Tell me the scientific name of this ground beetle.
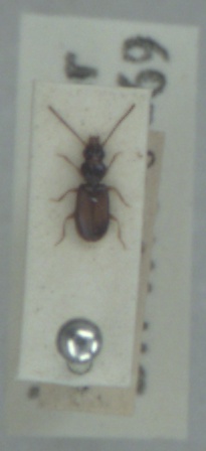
Perileptus areolatus
